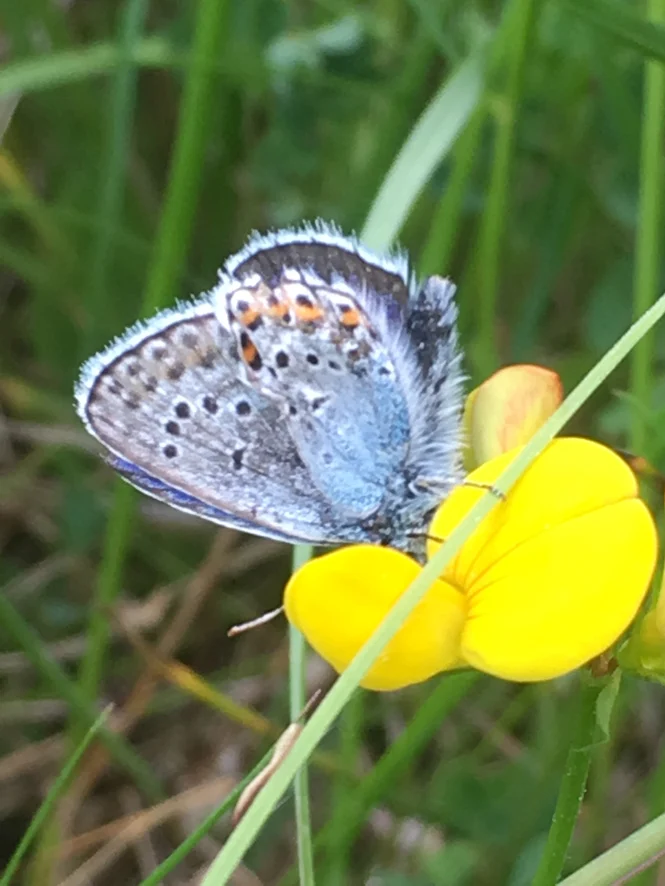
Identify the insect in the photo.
Plebejus argus
